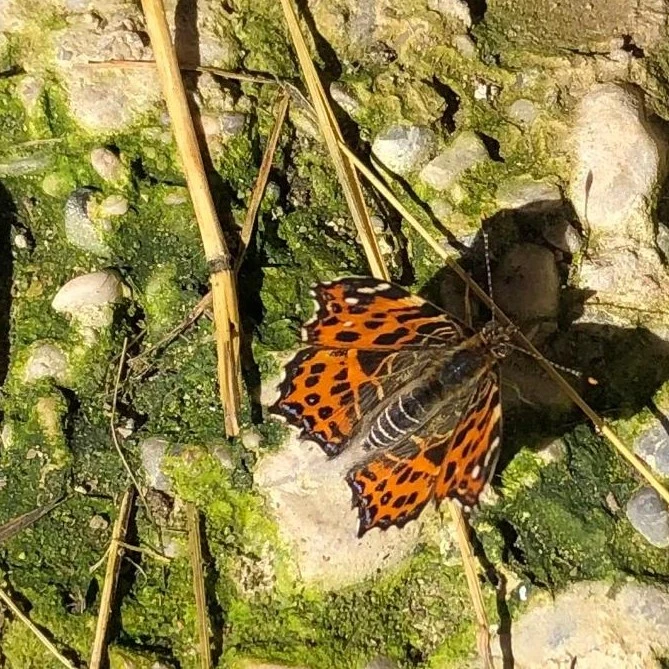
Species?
Araschnia levana
